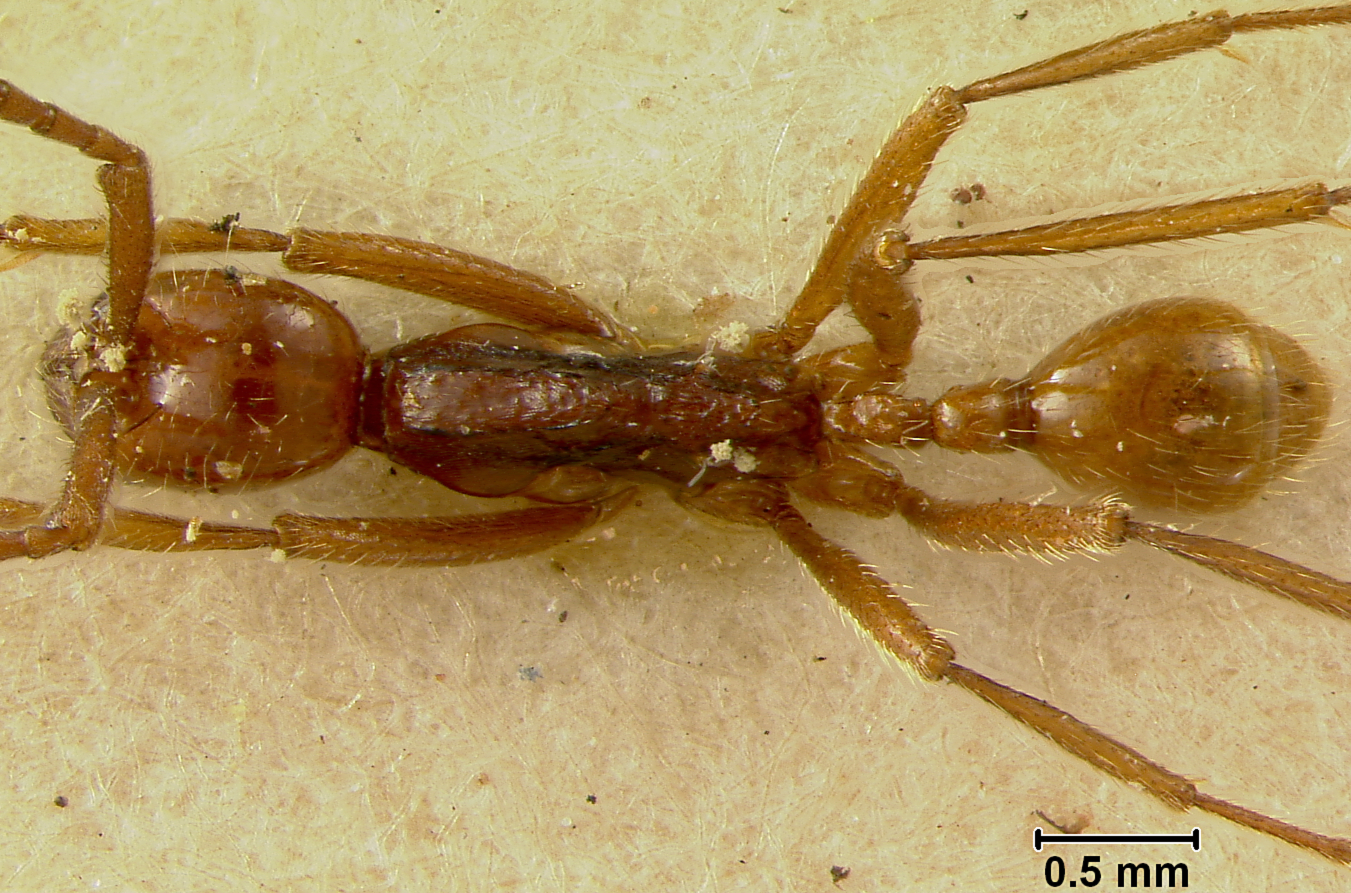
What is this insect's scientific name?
Neivamyrmex gibbatus
